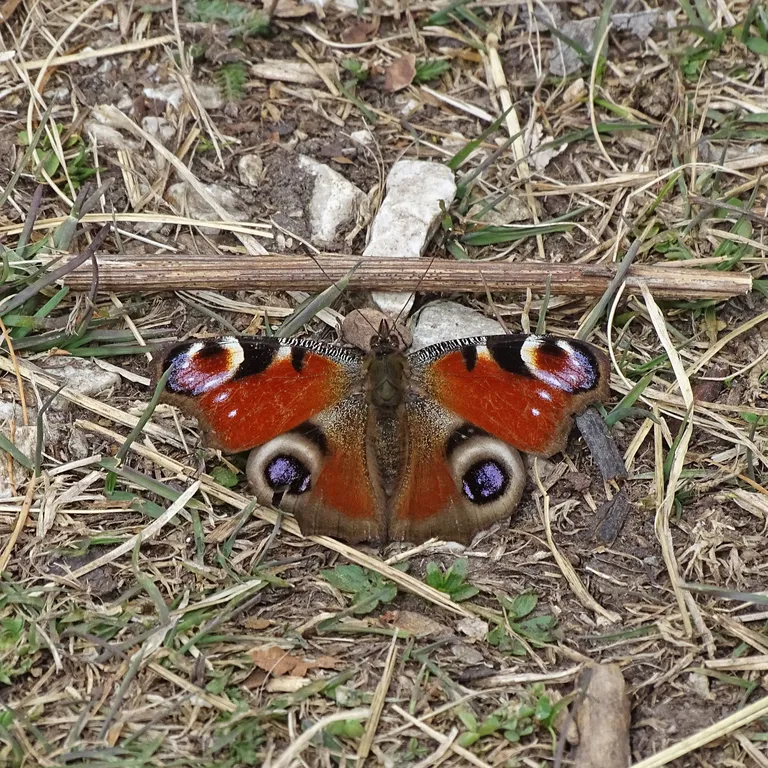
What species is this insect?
Aglais io
